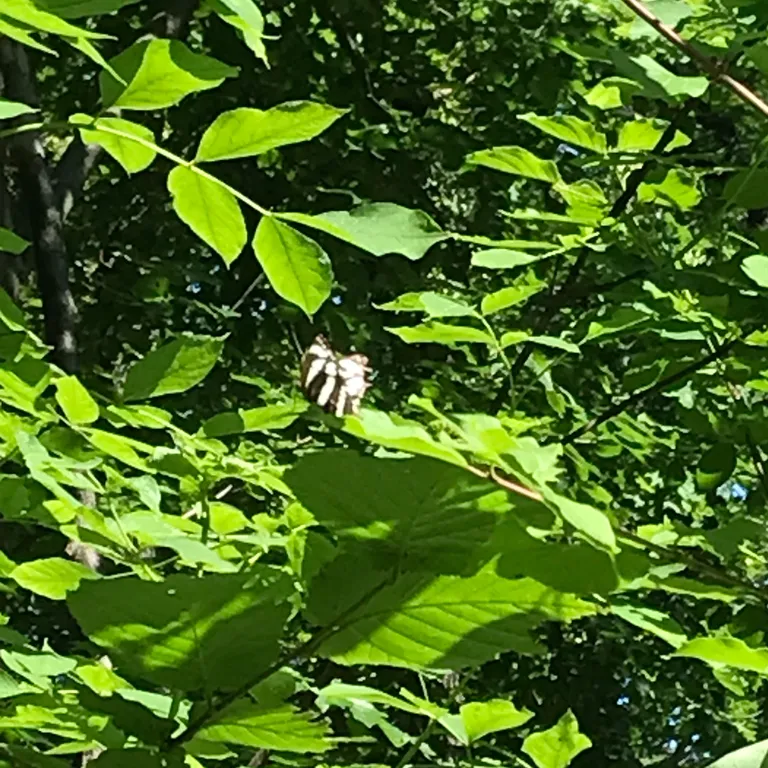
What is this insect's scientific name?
Neptis sappho
